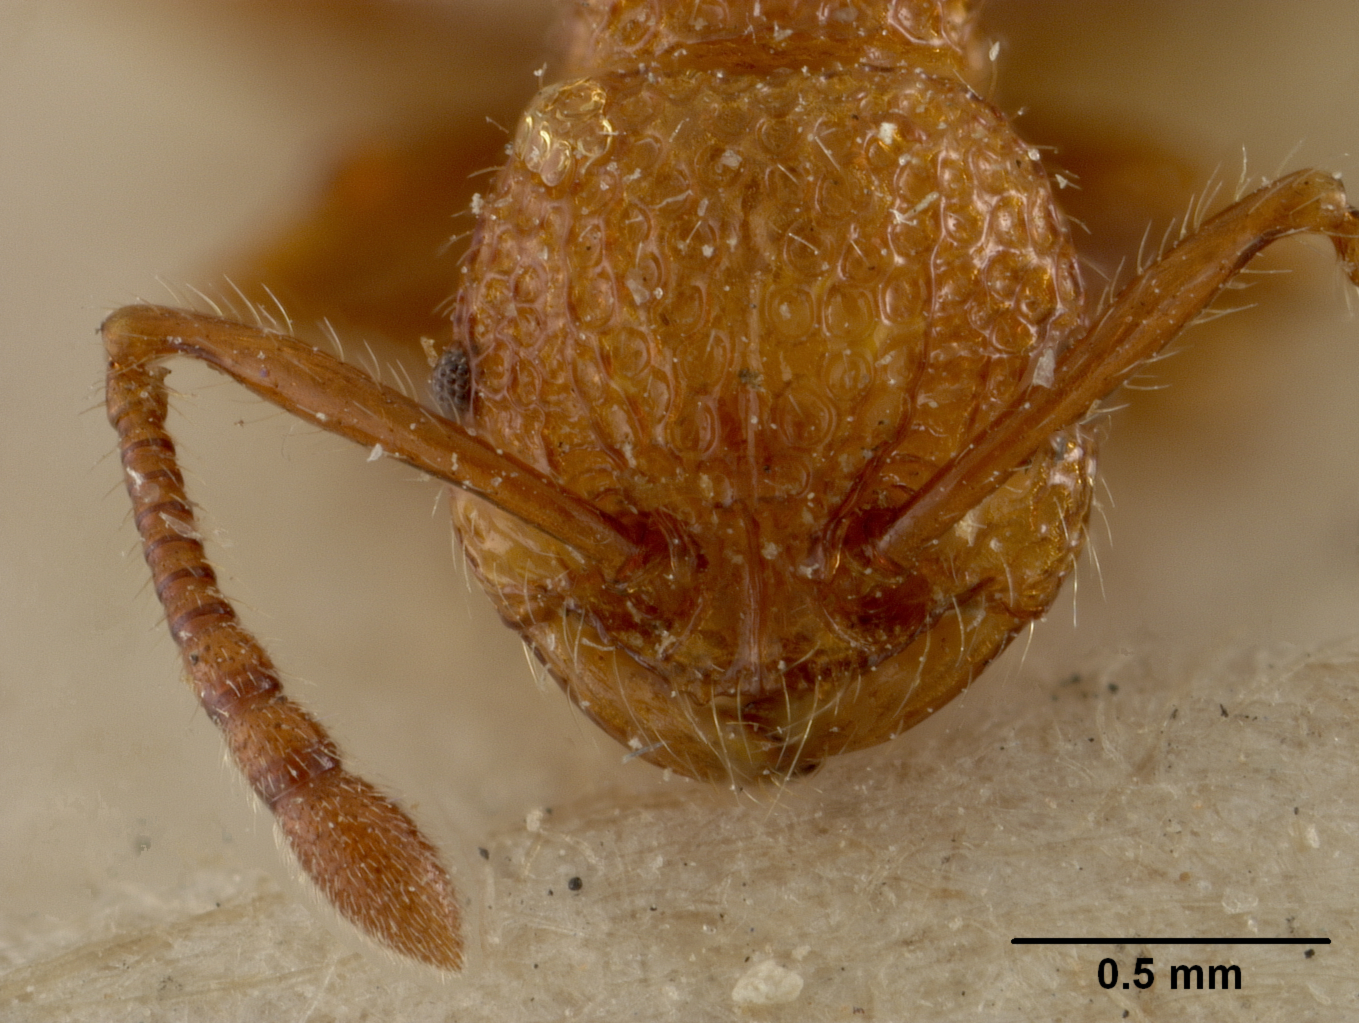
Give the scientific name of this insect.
Pristomyrmex brevispinosus
